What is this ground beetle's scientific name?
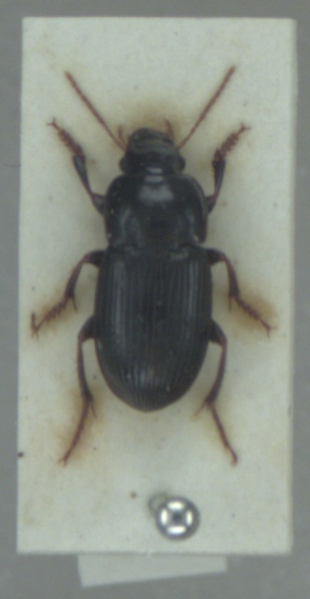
Harpalus tardus
